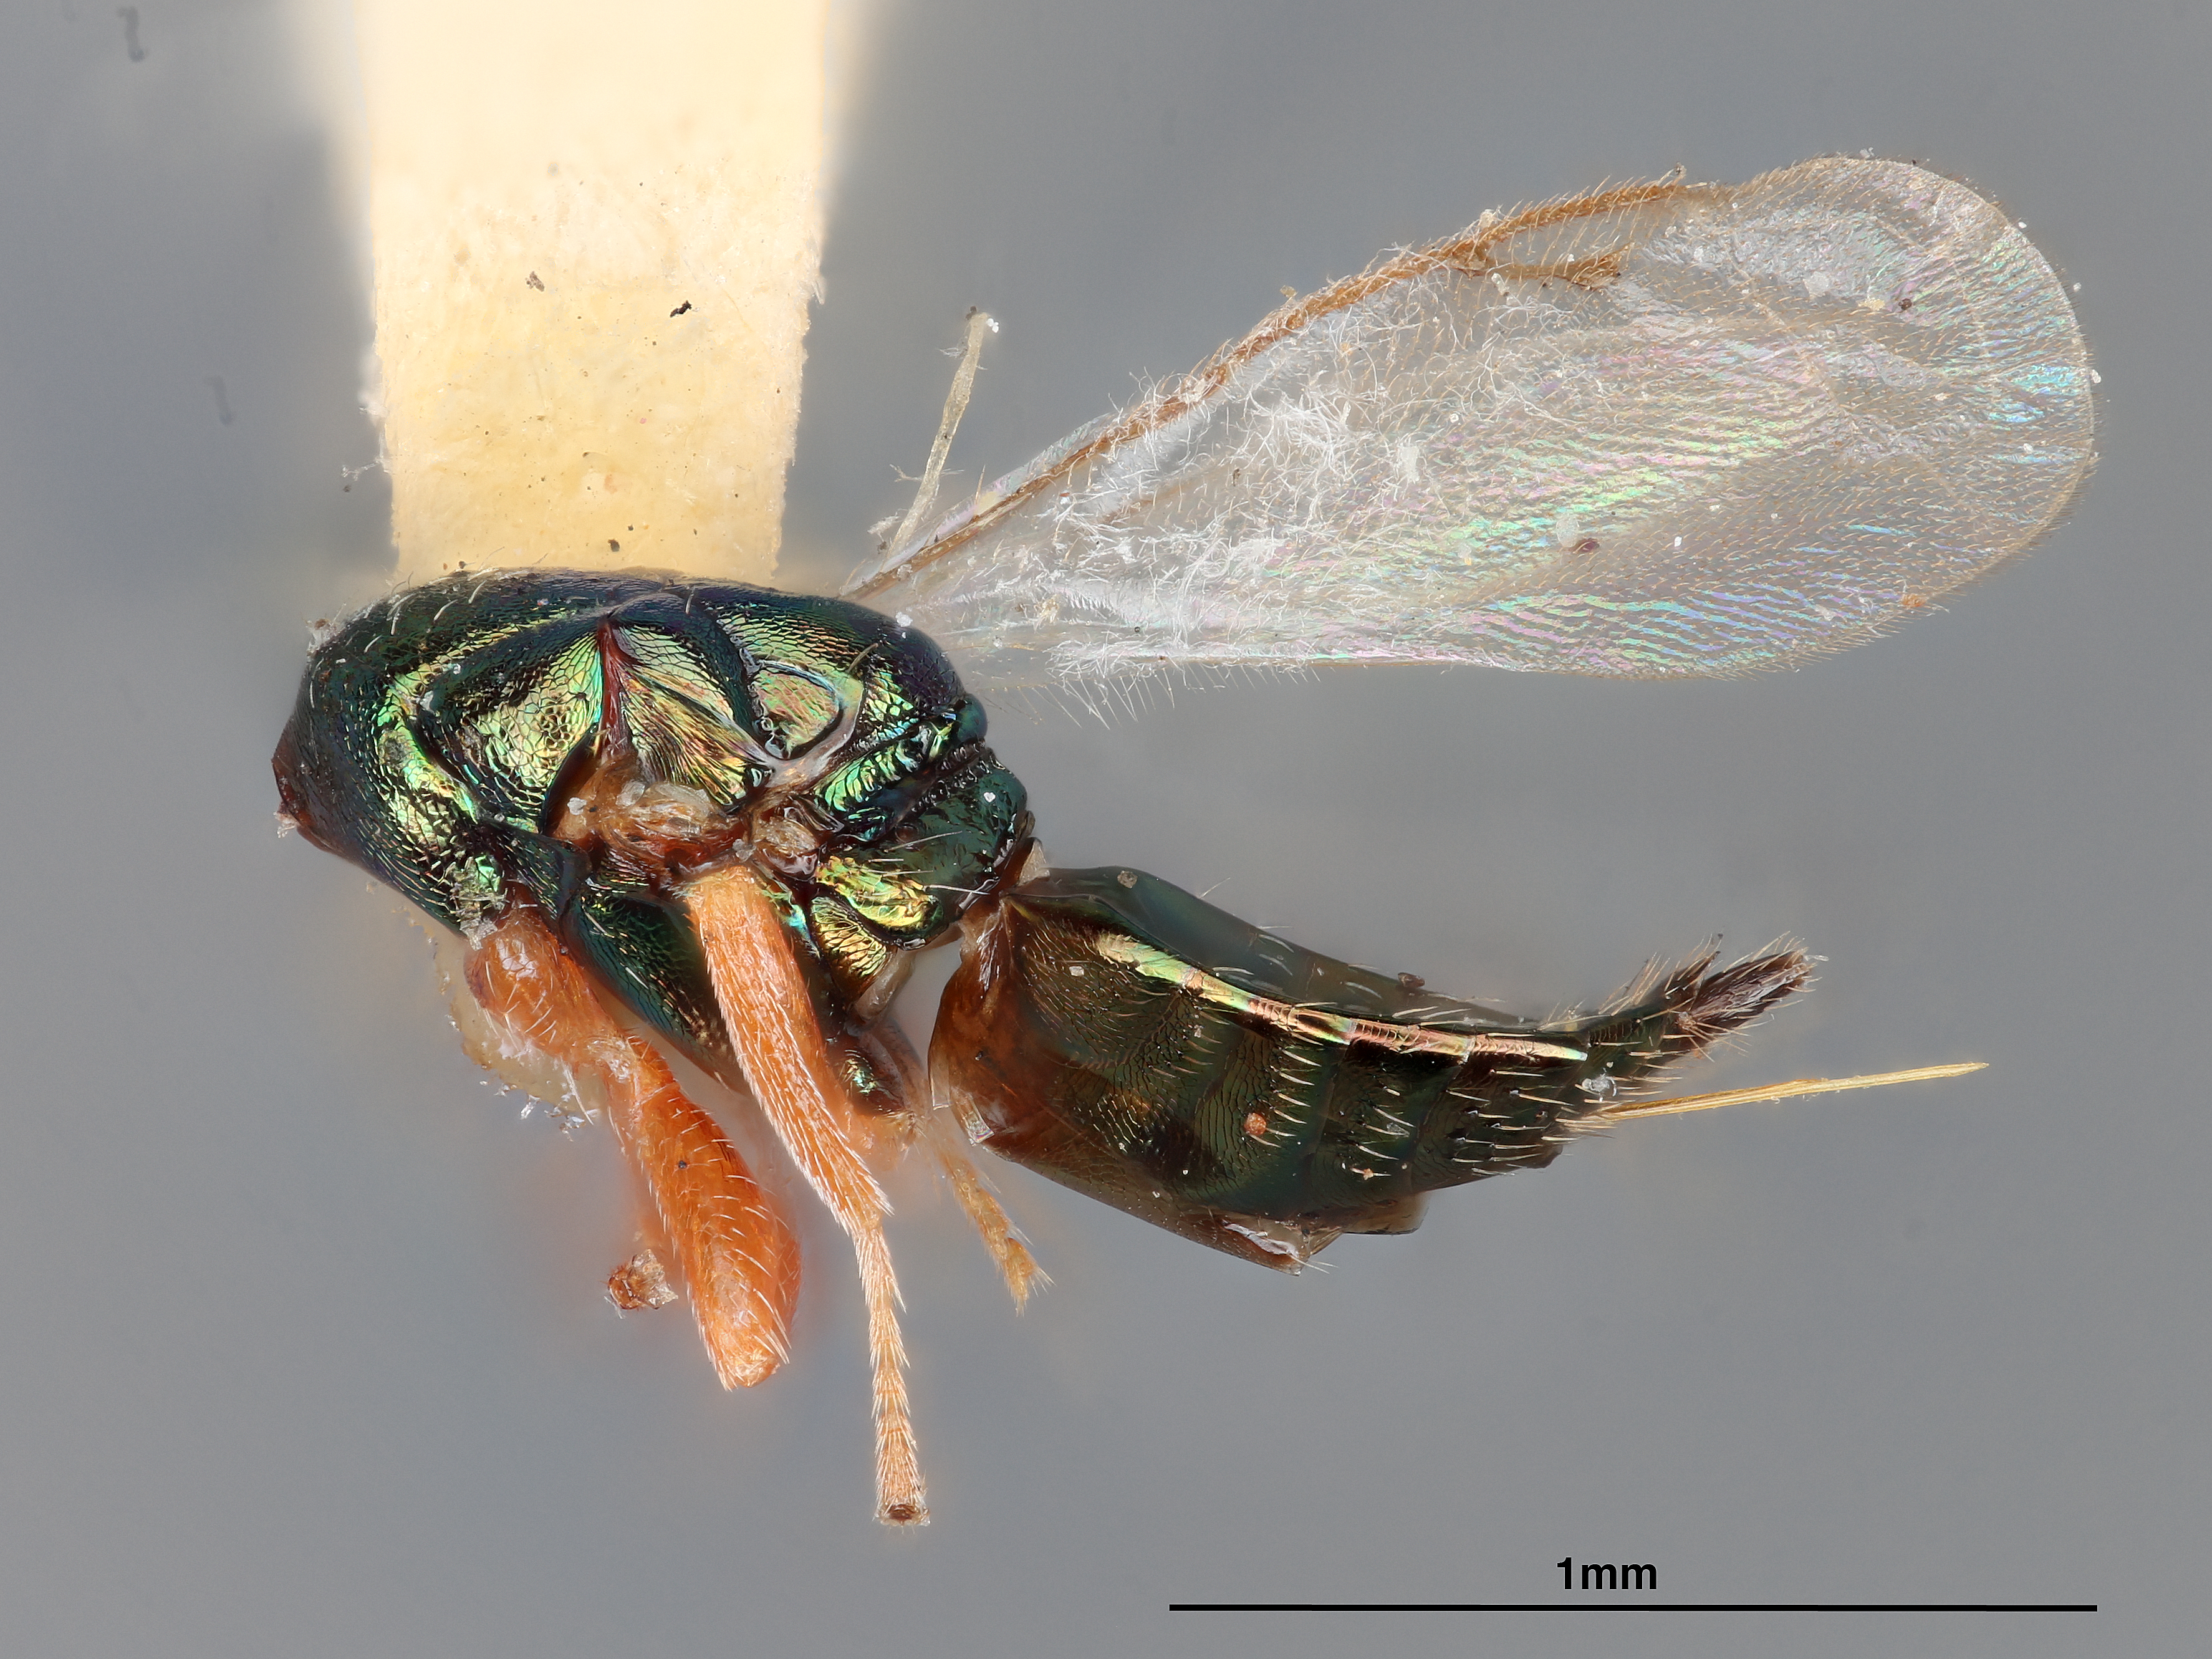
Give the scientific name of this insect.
Tridymus clavicornis
